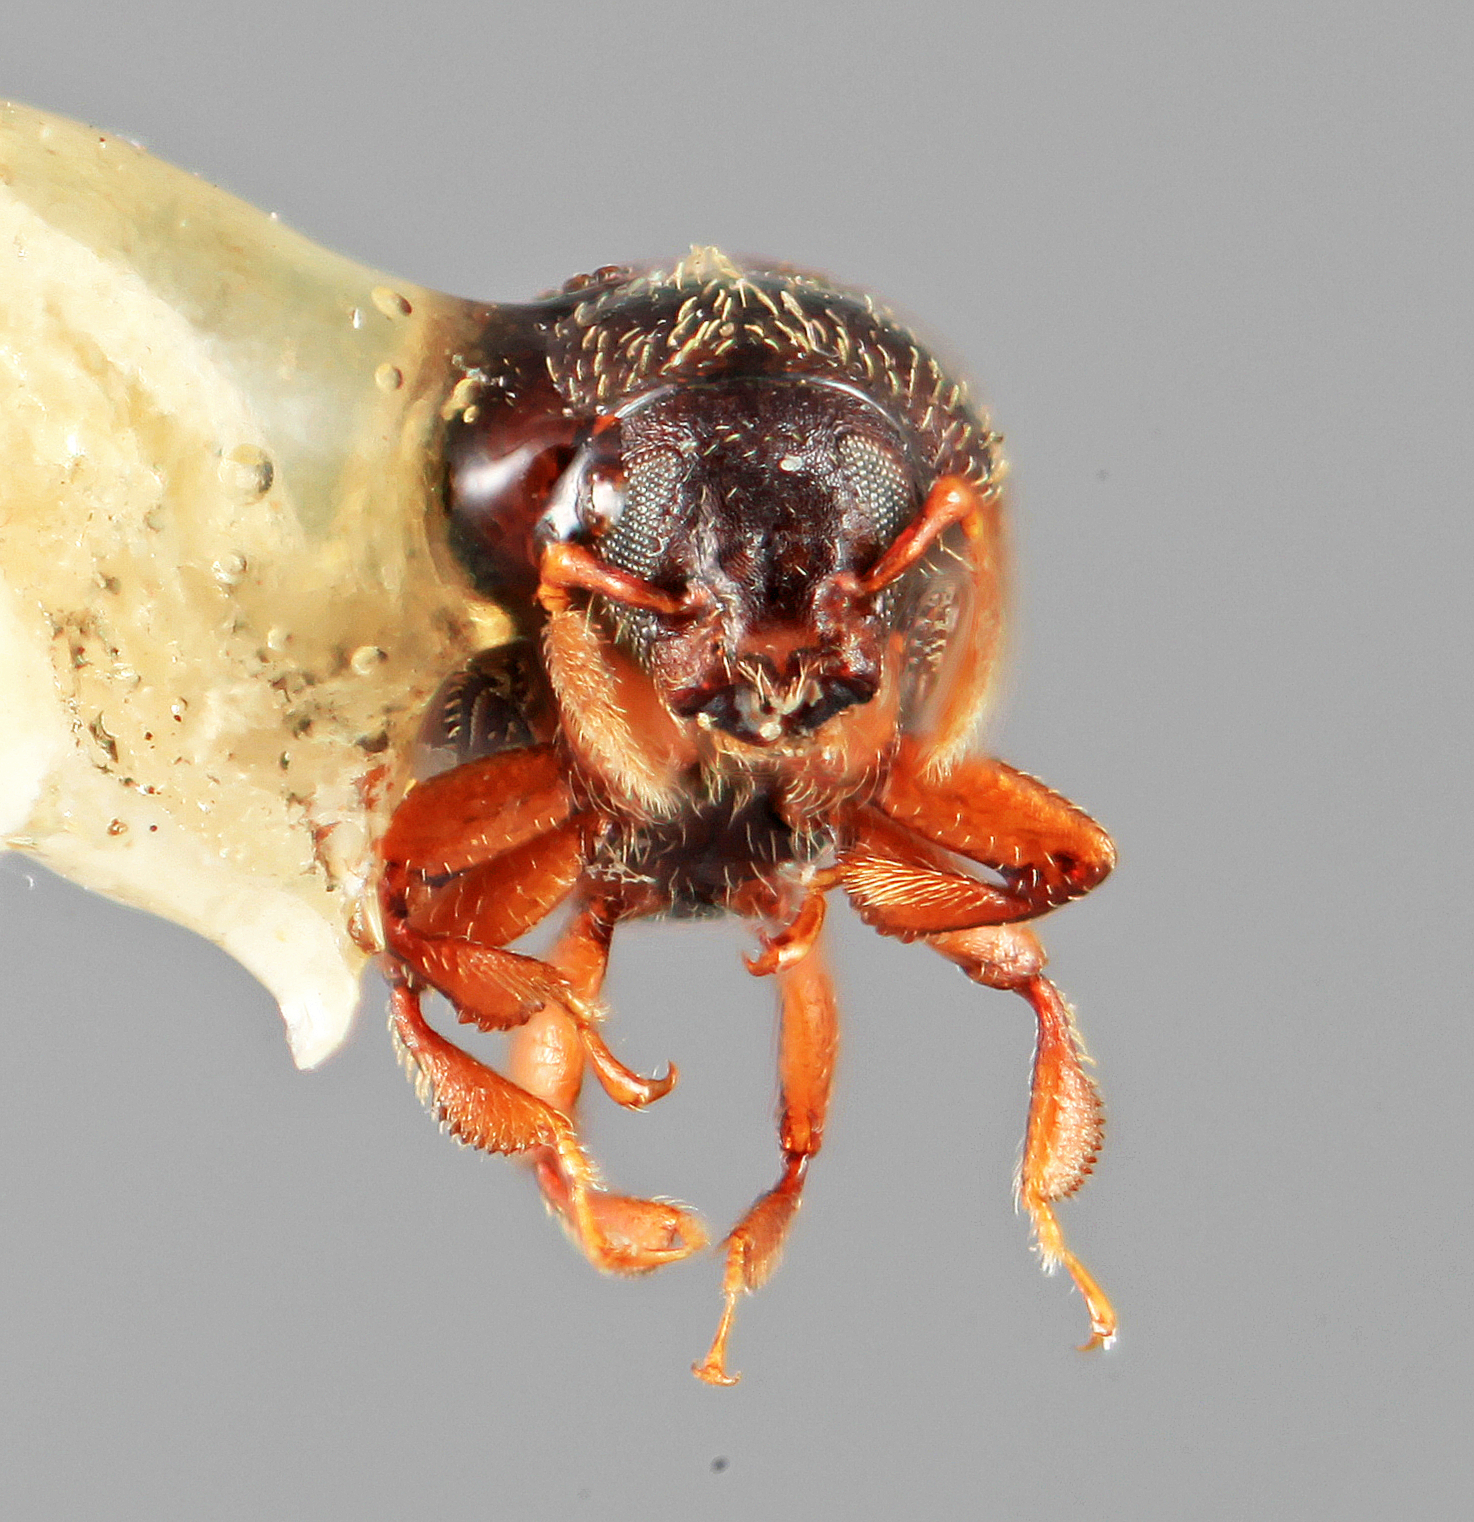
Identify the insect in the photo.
Chramesus parcus
